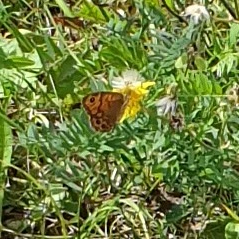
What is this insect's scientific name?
Lasiommata megera (also Pararge megera)
